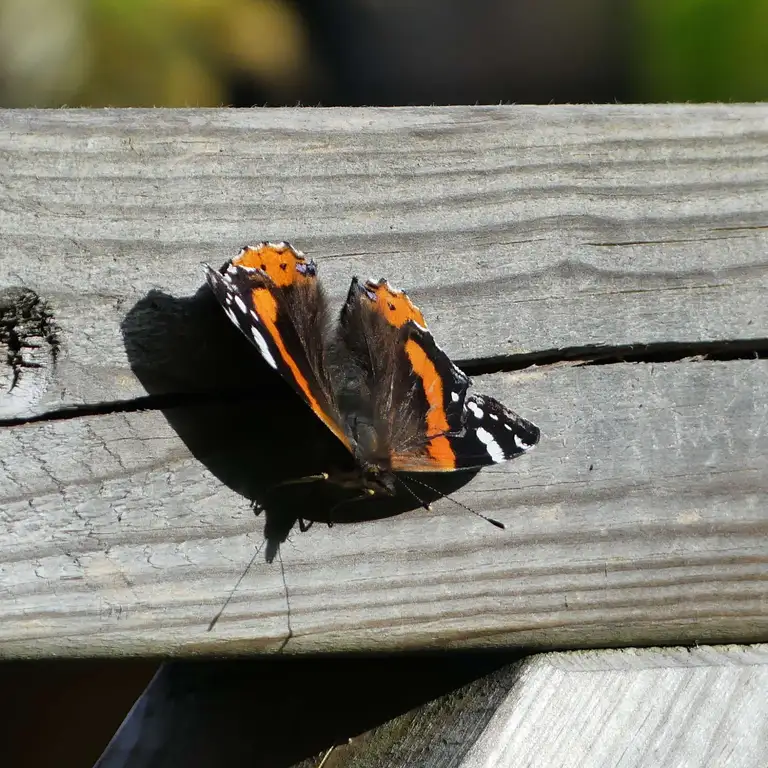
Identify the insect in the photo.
Vanessa atalanta
